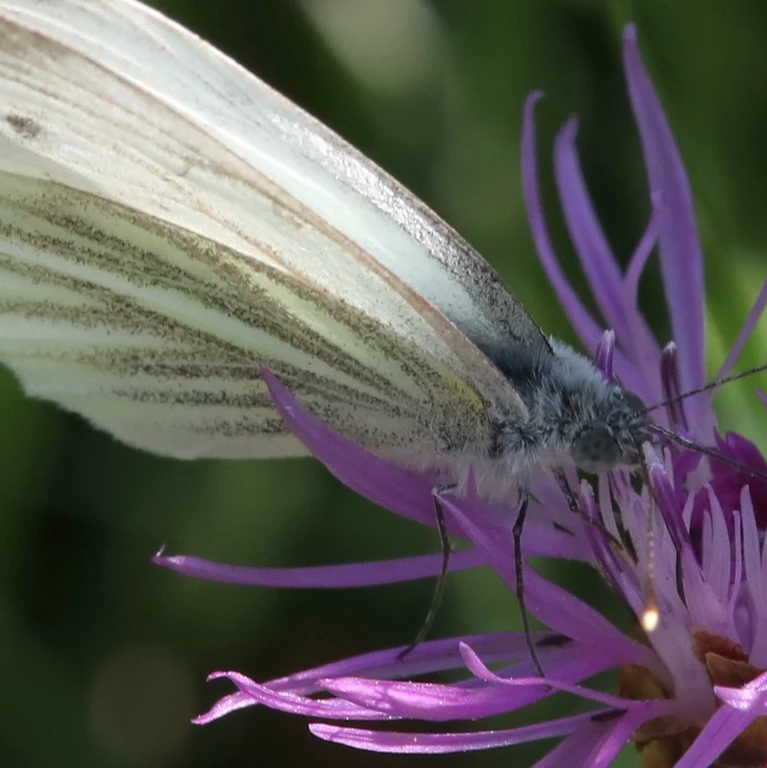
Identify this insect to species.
Pieris napi
